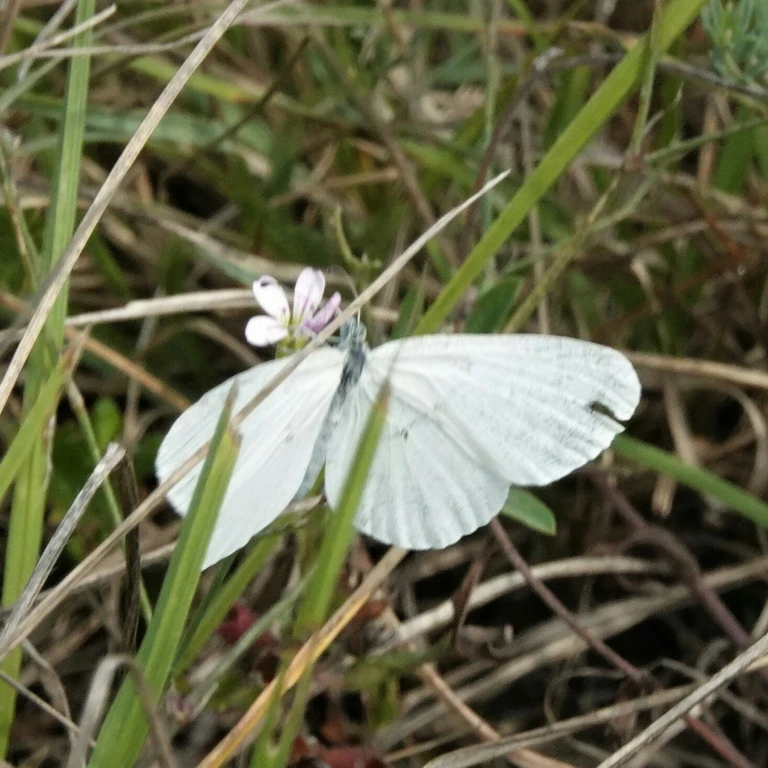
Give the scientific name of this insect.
Leptidea sinapis/juvernica
